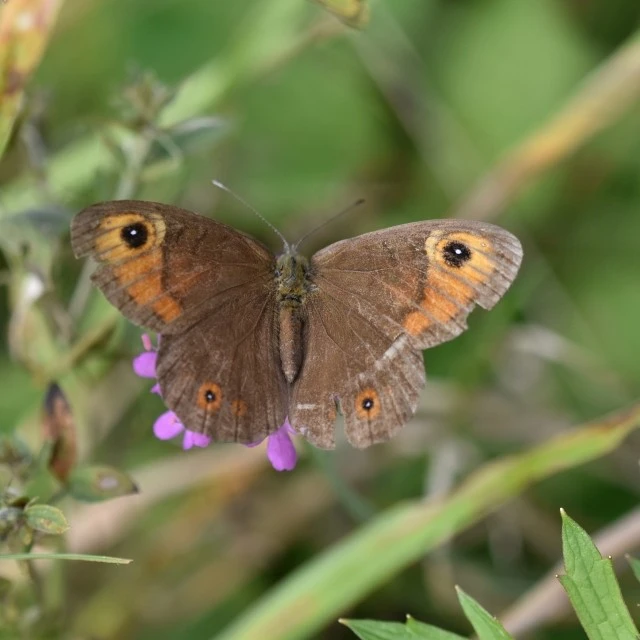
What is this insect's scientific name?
Lasiommata maera (also Pararge maera)
